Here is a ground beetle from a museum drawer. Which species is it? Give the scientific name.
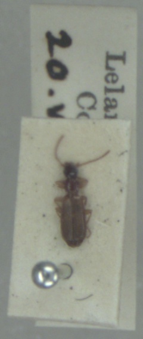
Paradromius linearis
